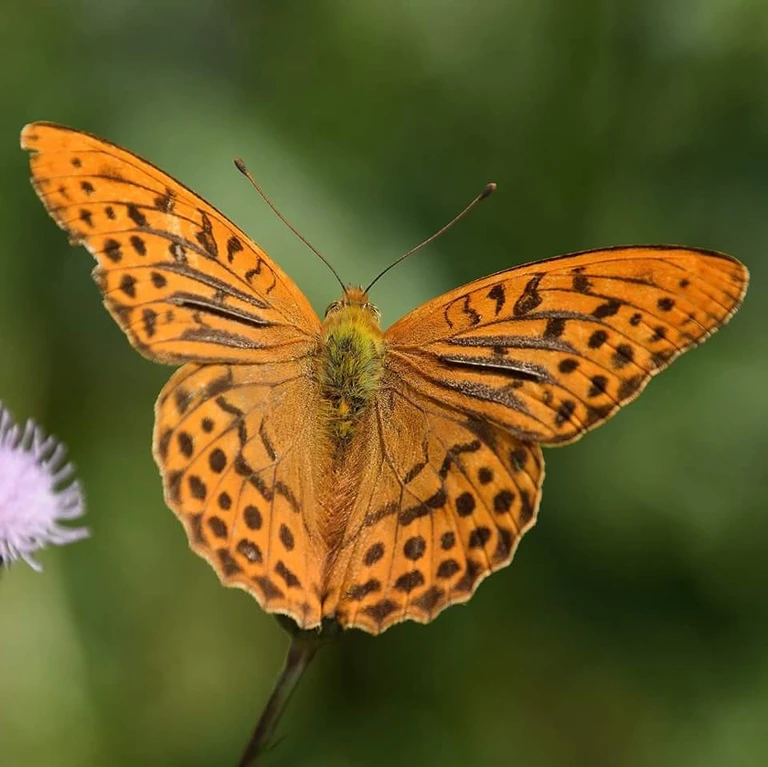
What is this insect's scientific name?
Argynnis paphia
